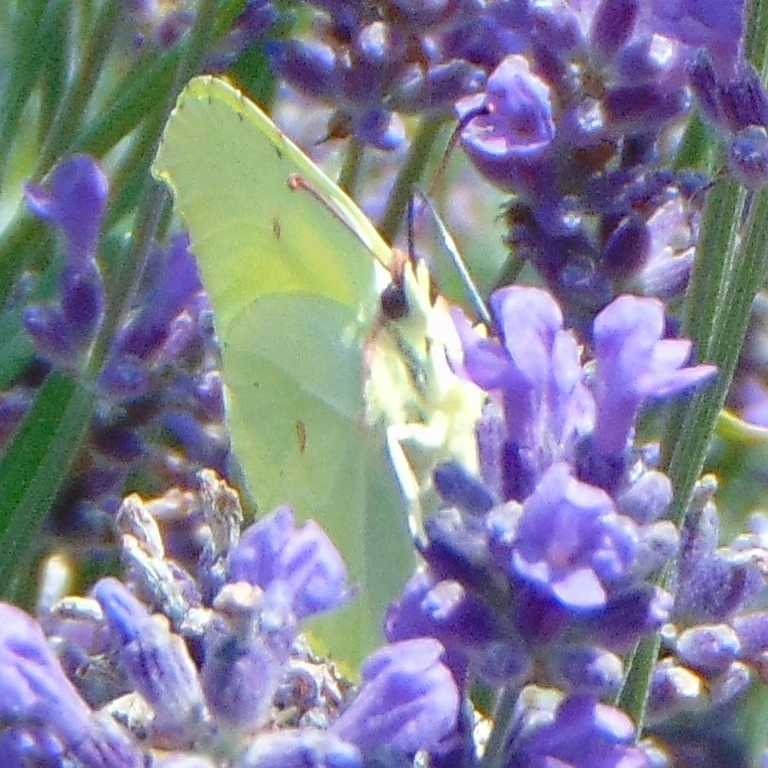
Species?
Gonepteryx rhamni
